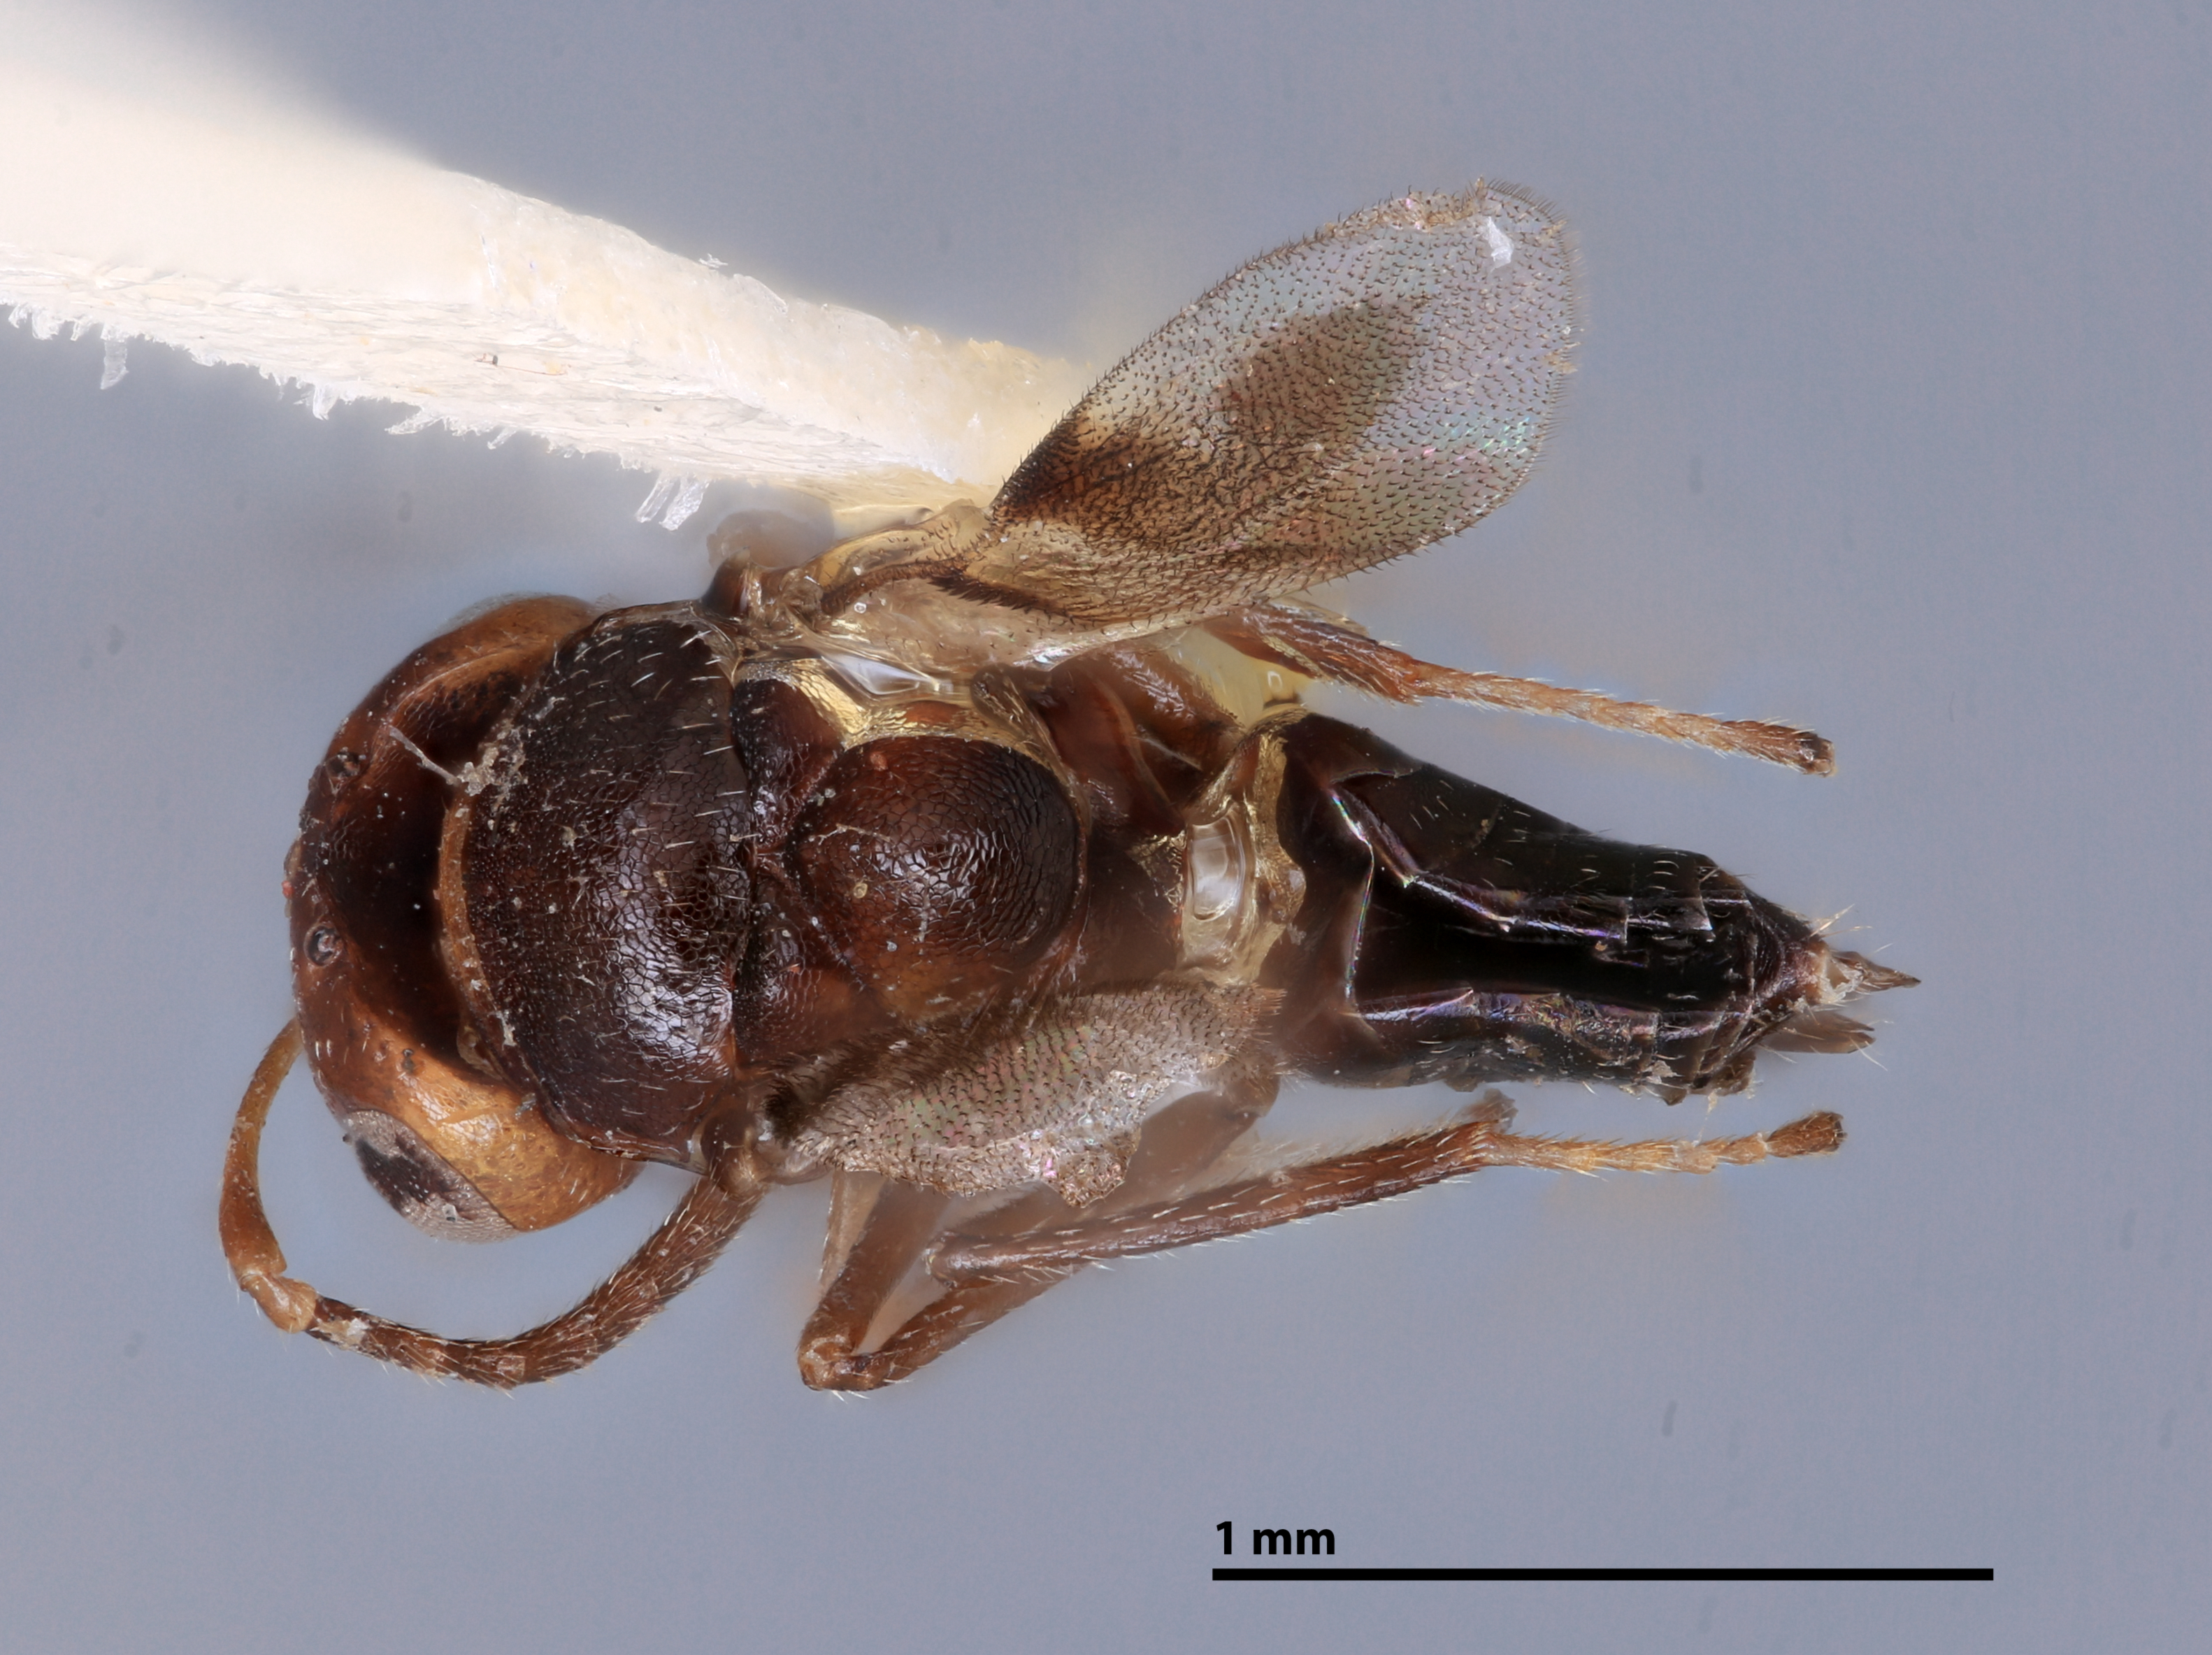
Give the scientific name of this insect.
Hexacladia leptoglossi
